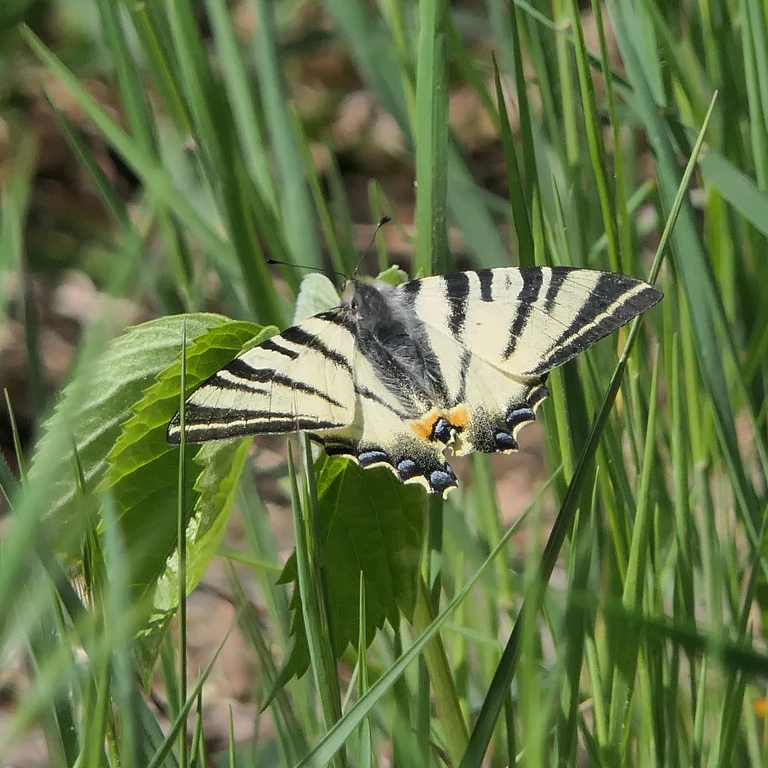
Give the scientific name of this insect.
Iphiclides podalirius
